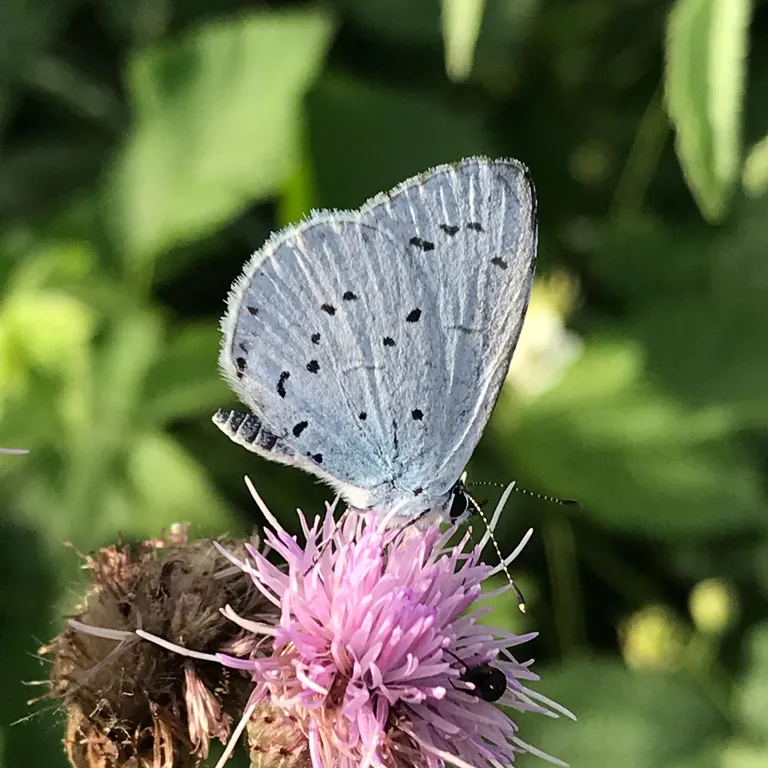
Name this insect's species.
Celastrina argiolus
